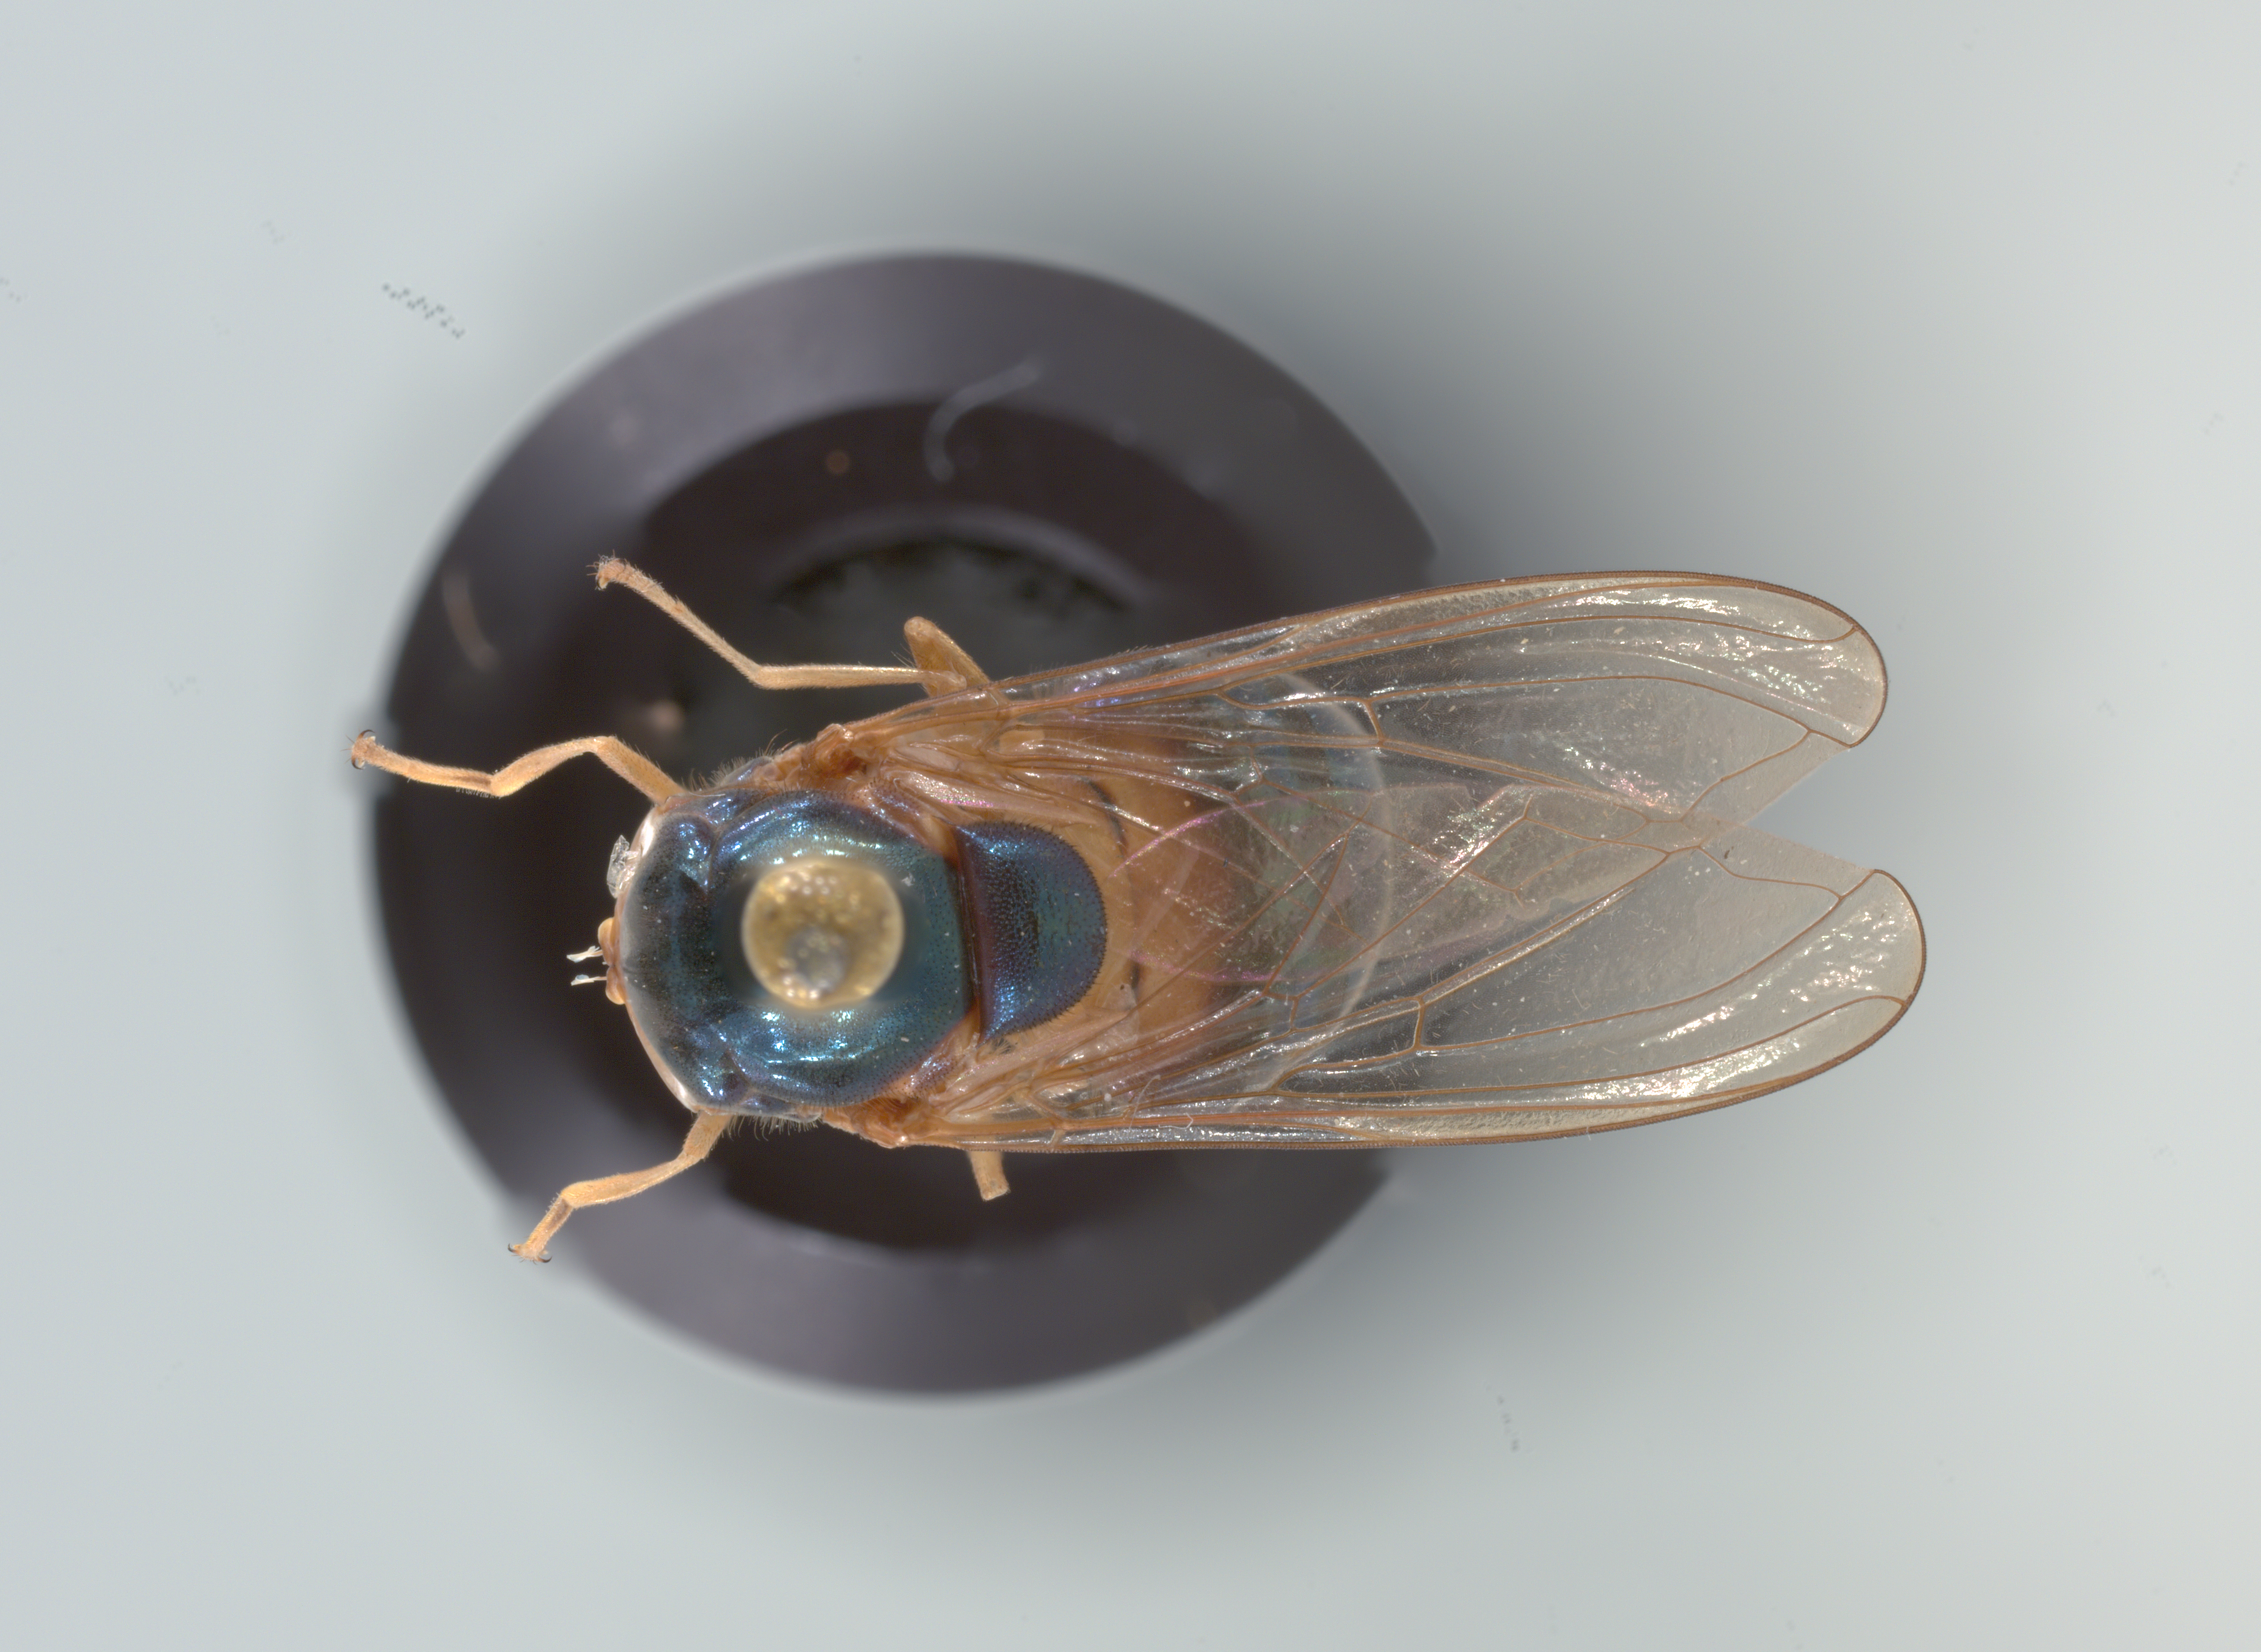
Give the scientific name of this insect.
Rhingia caerulescens
